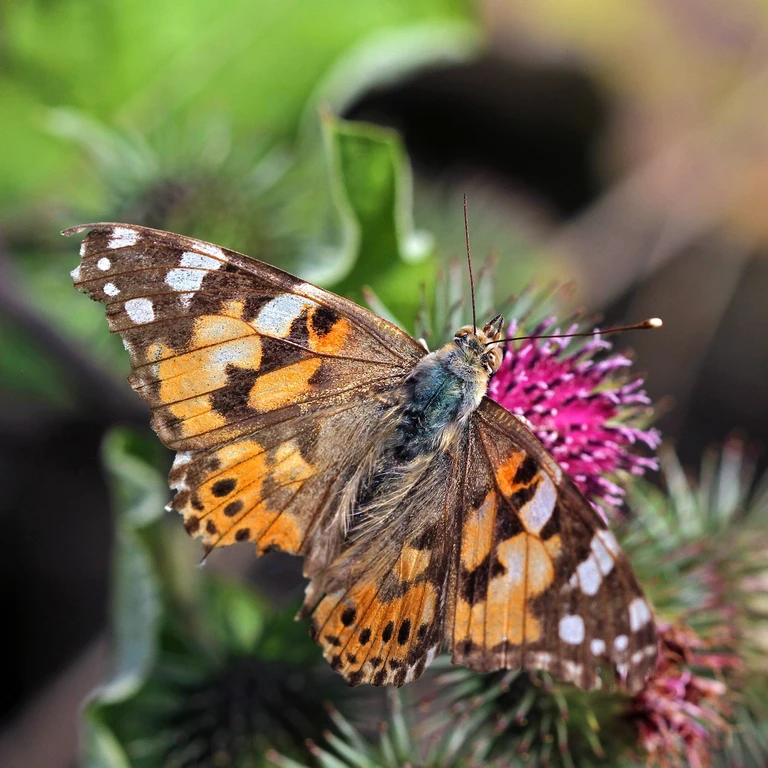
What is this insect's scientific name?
Vanessa cardui
